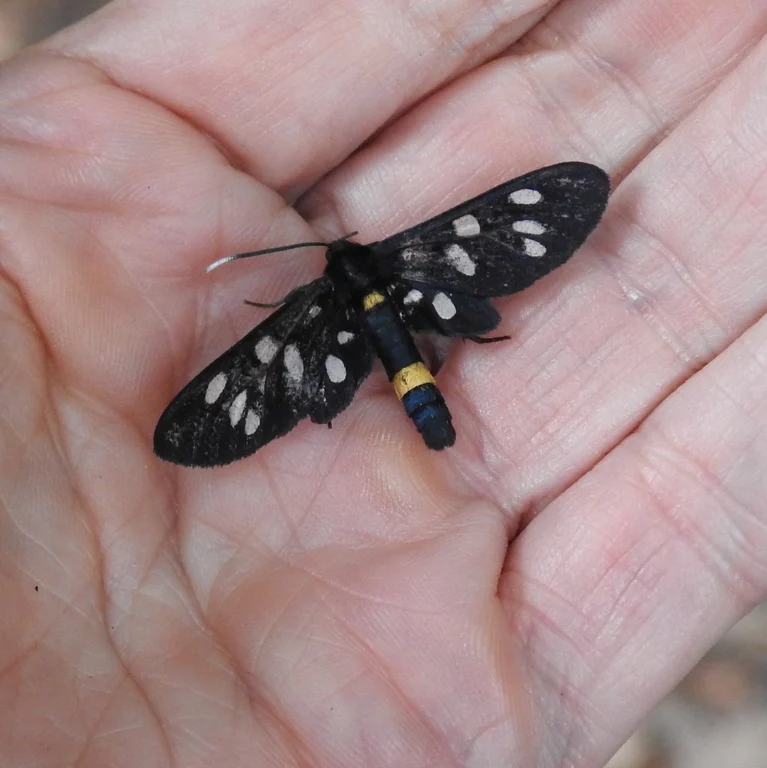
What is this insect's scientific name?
Amata phegea
